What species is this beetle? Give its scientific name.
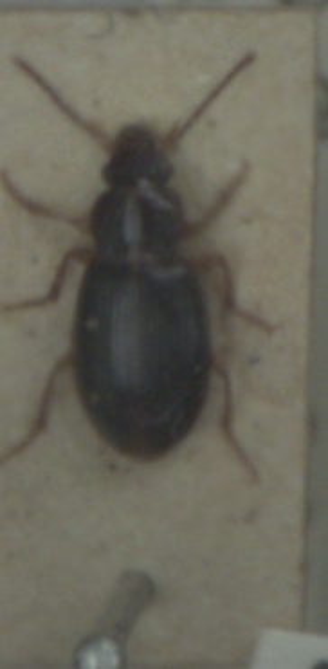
Bradycellus sharpi
